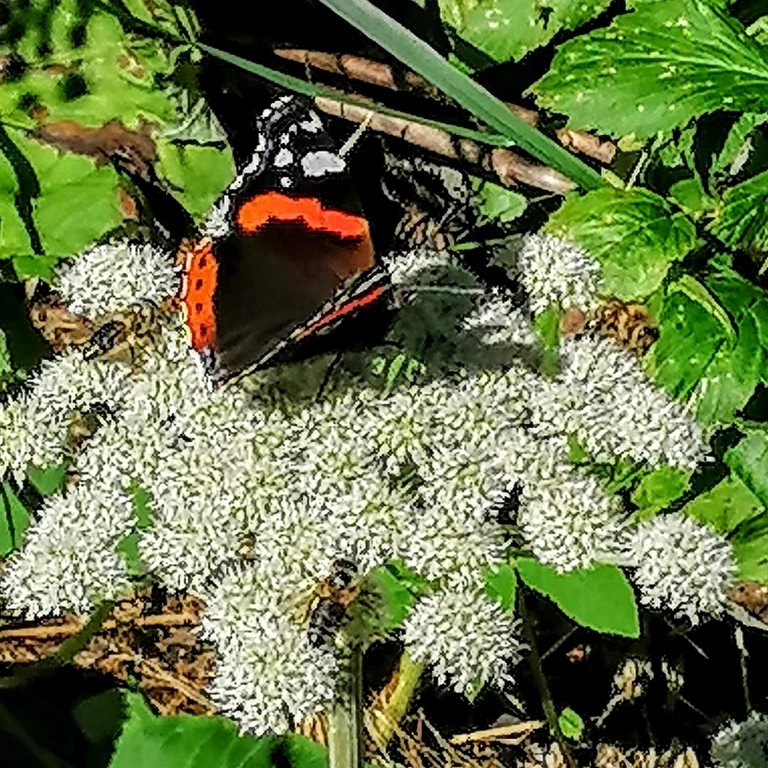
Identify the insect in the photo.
Vanessa atalanta
